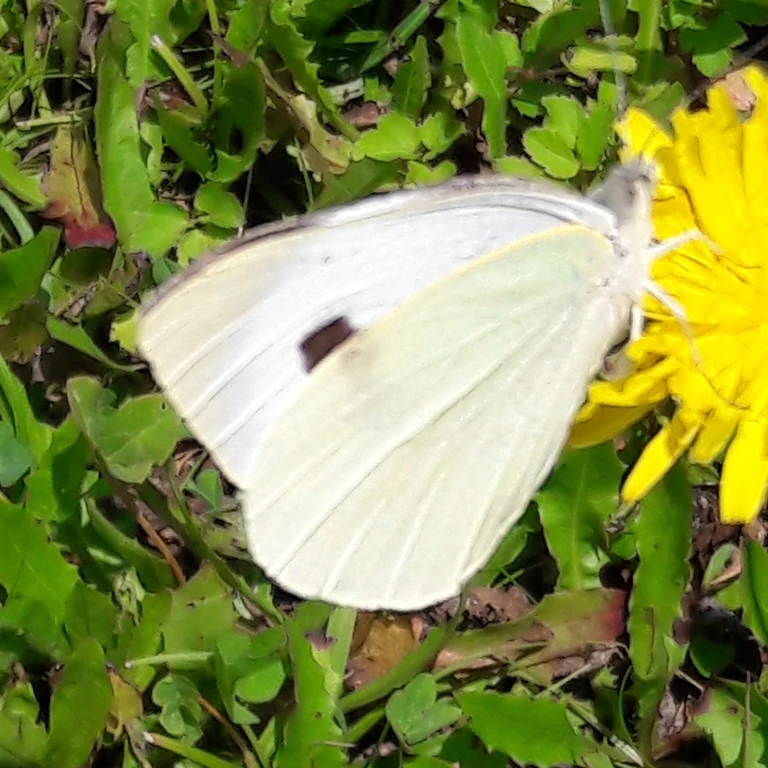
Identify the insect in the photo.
Pieris brassicae
